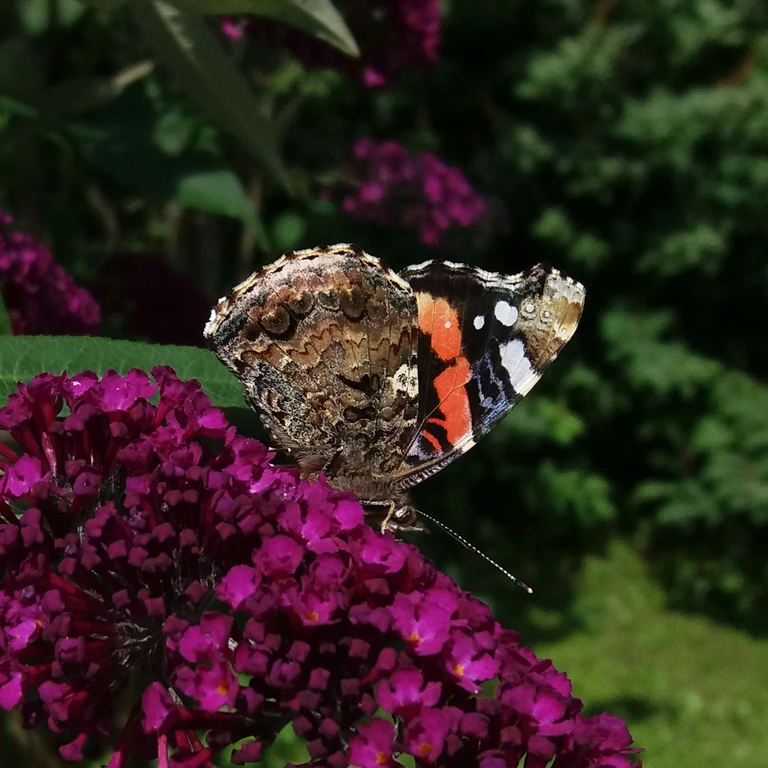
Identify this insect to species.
Vanessa atalanta
